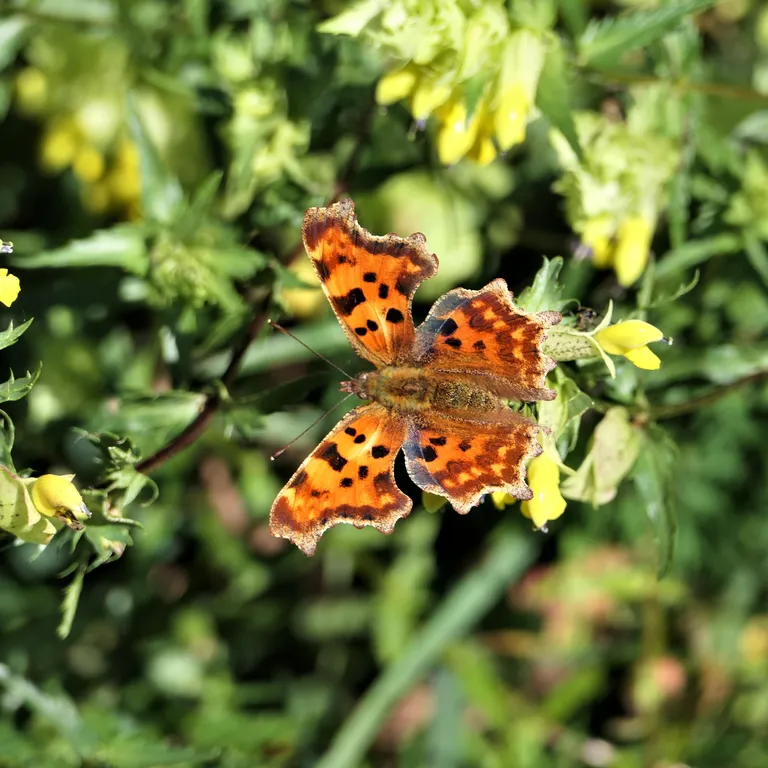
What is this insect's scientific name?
Polygonia c-album
